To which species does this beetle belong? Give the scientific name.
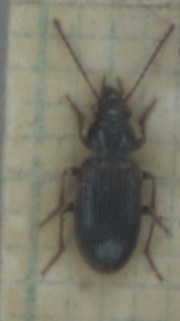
Dicheirotrichus gustavii
